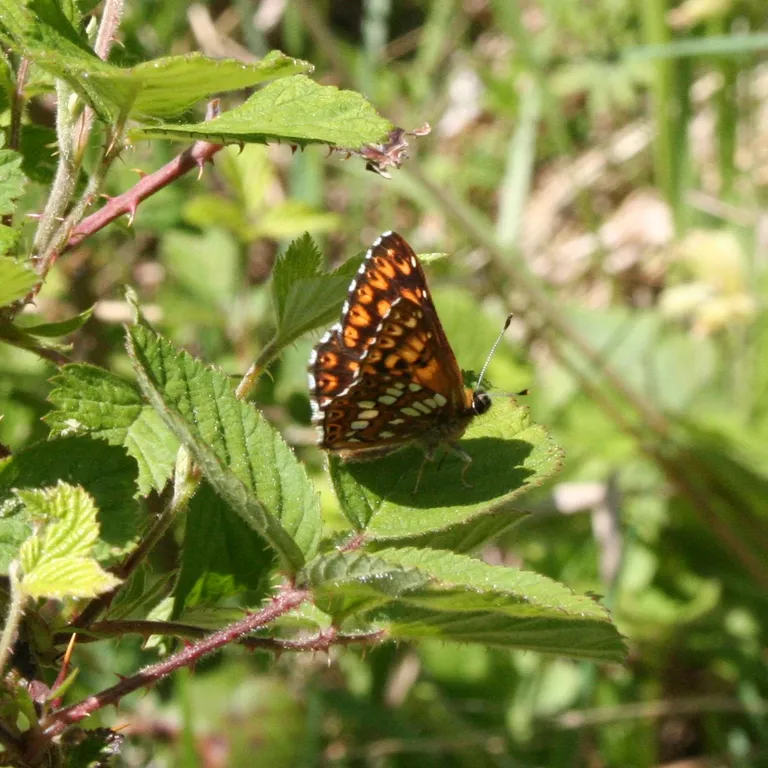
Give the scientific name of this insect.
Hamearis lucina
